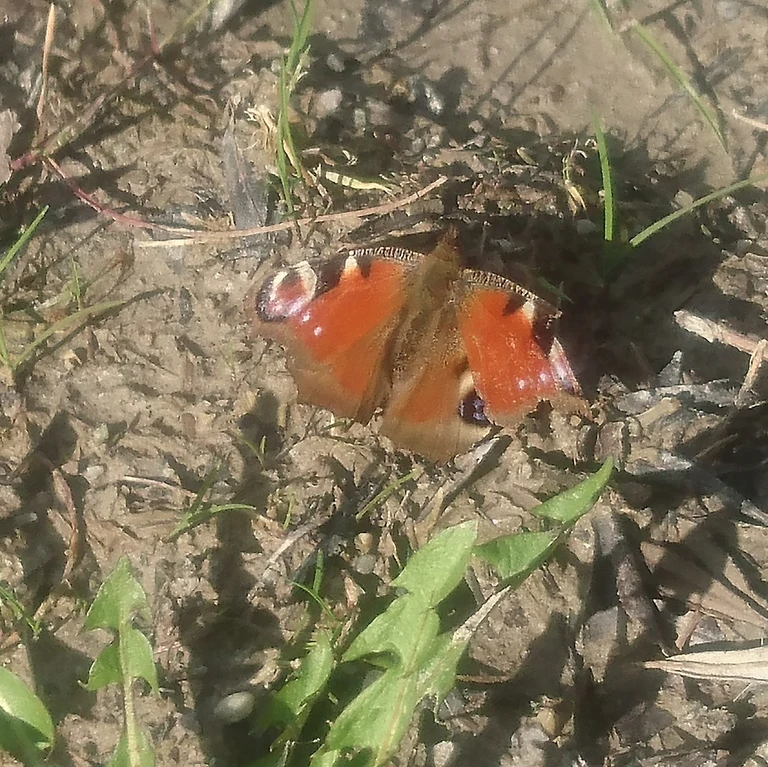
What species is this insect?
Aglais io
